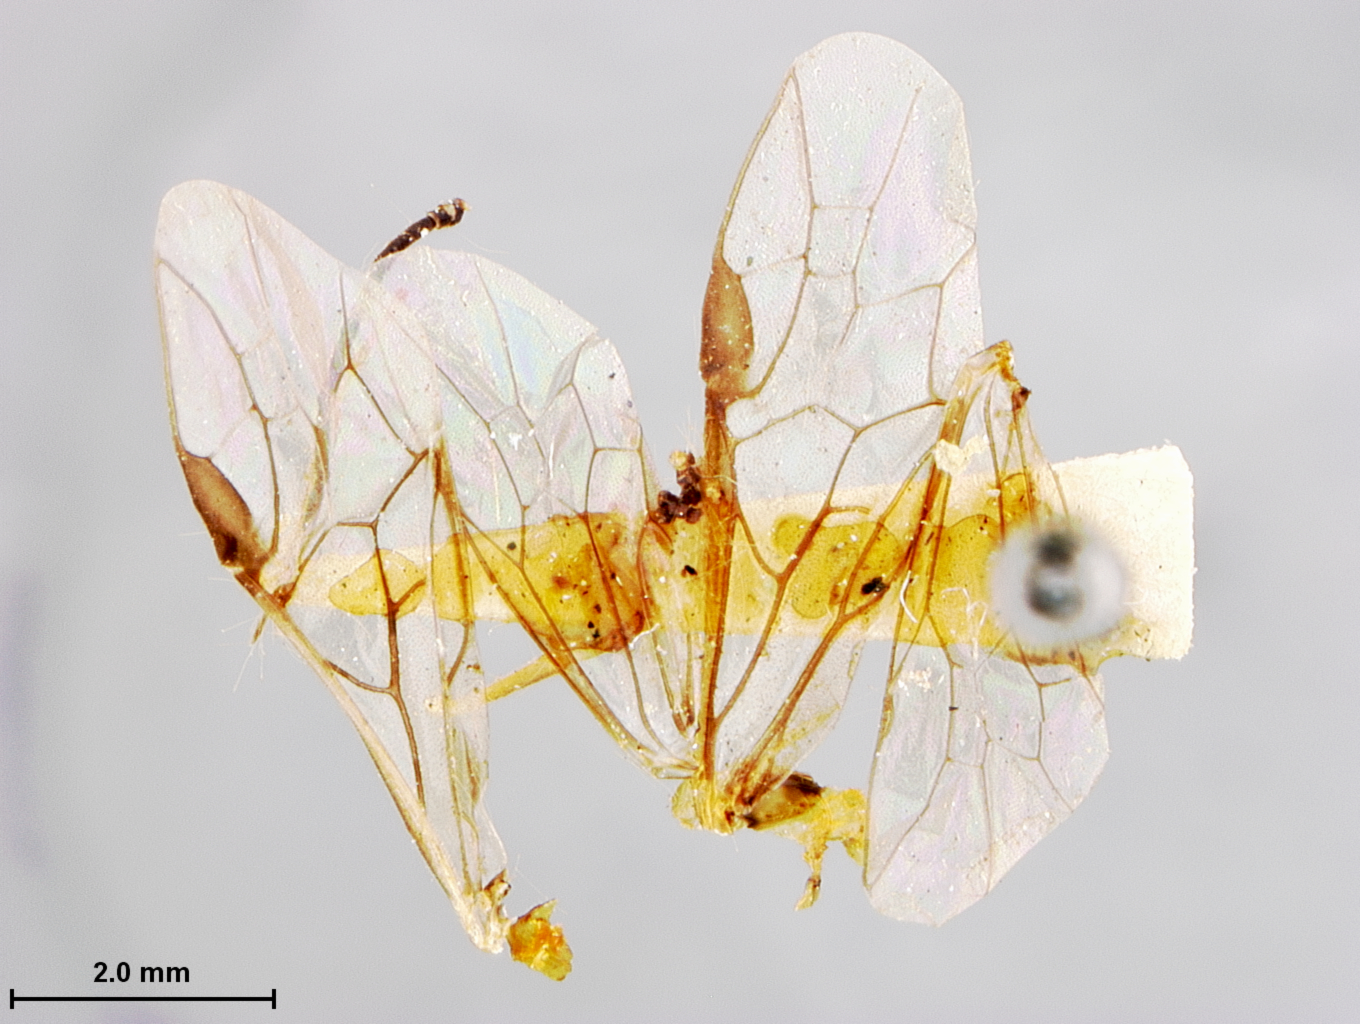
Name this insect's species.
Dineurus pallida
